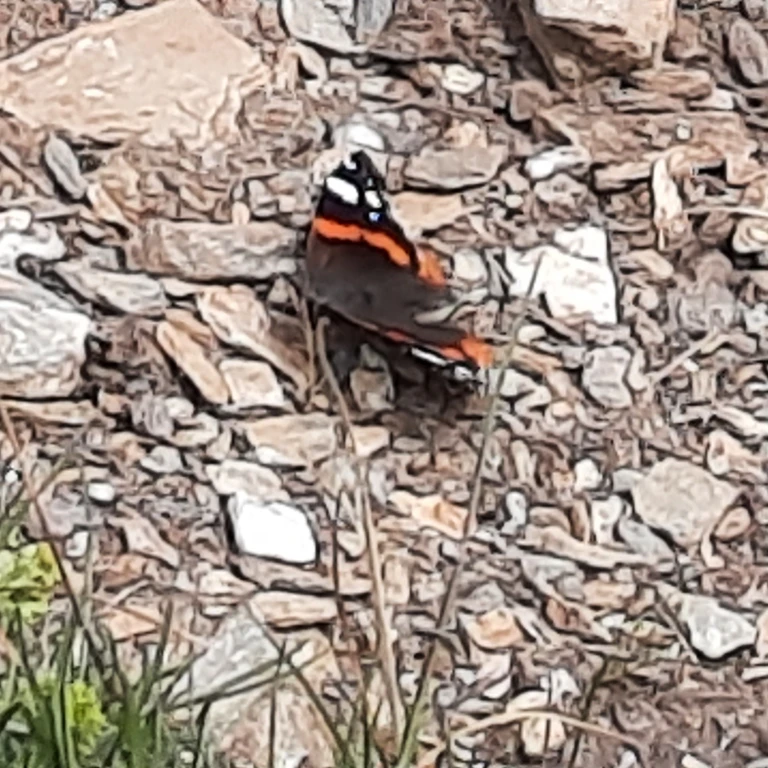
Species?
Vanessa atalanta
